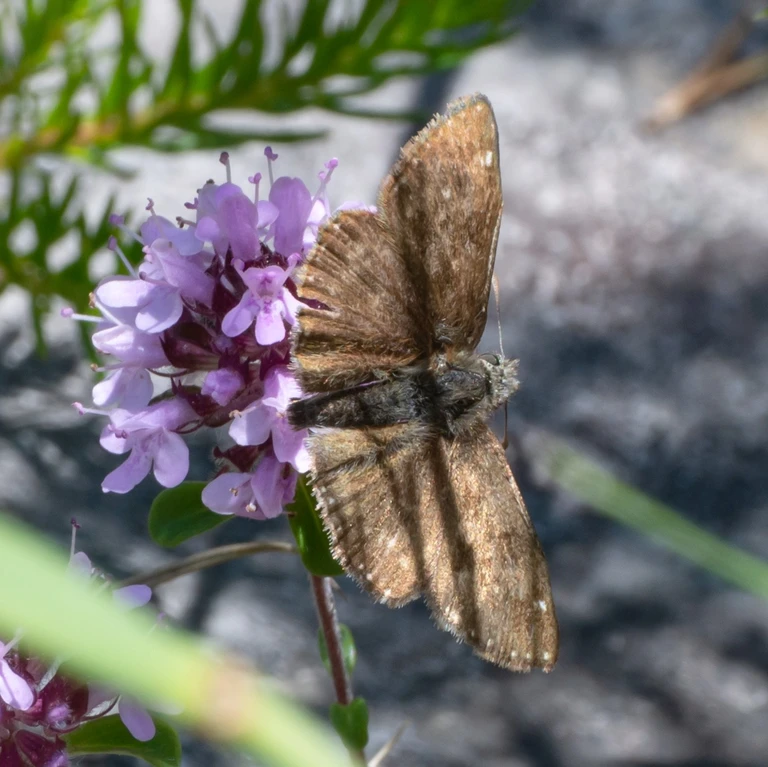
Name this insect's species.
Erynnis tages
